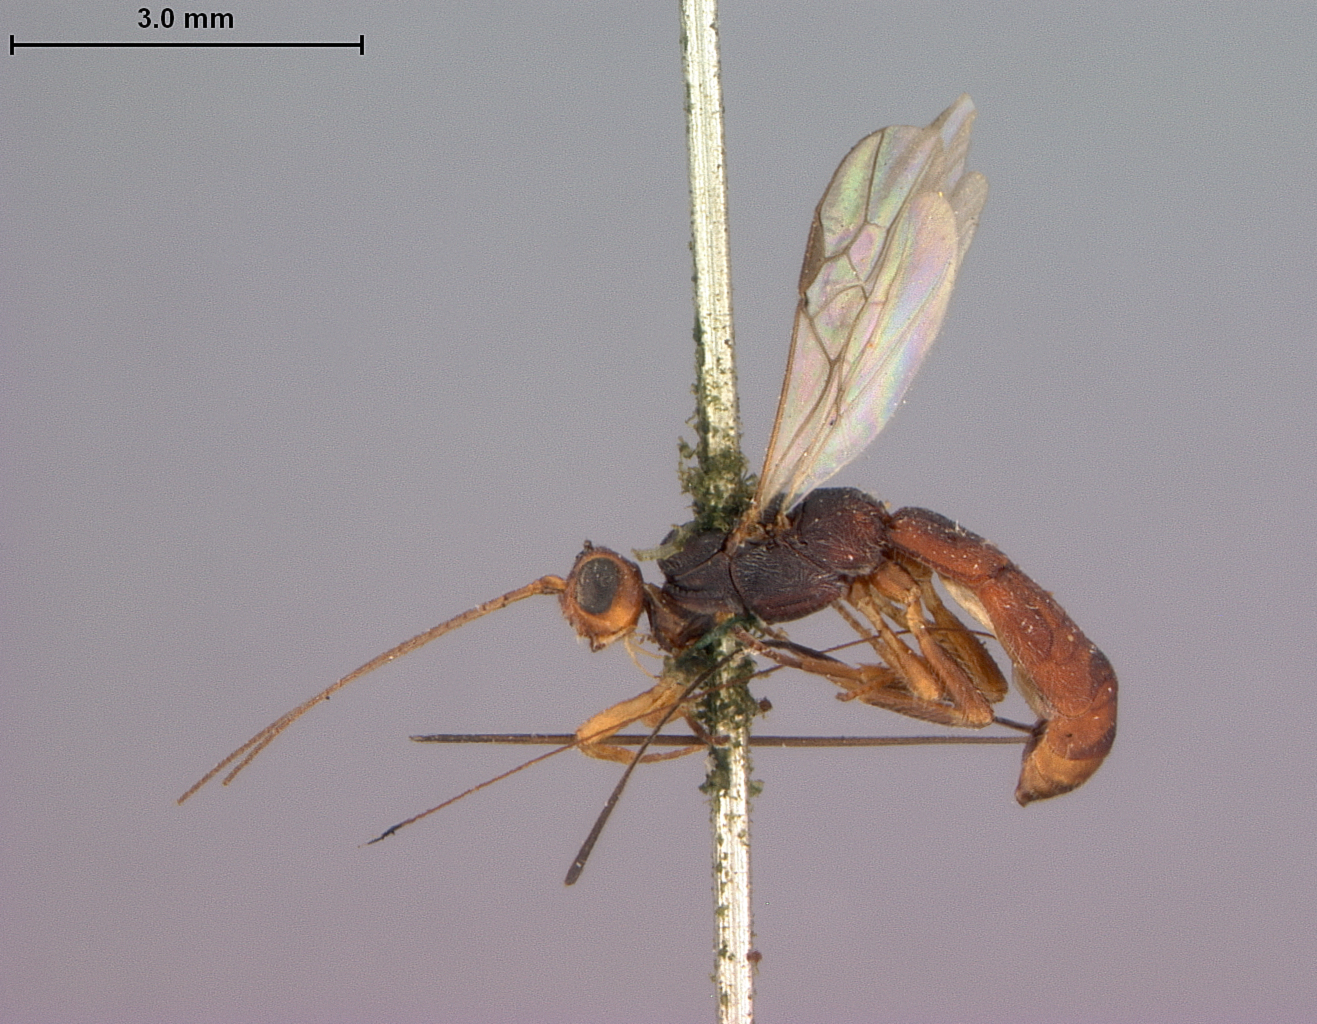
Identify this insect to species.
Exothecus rugulosus
